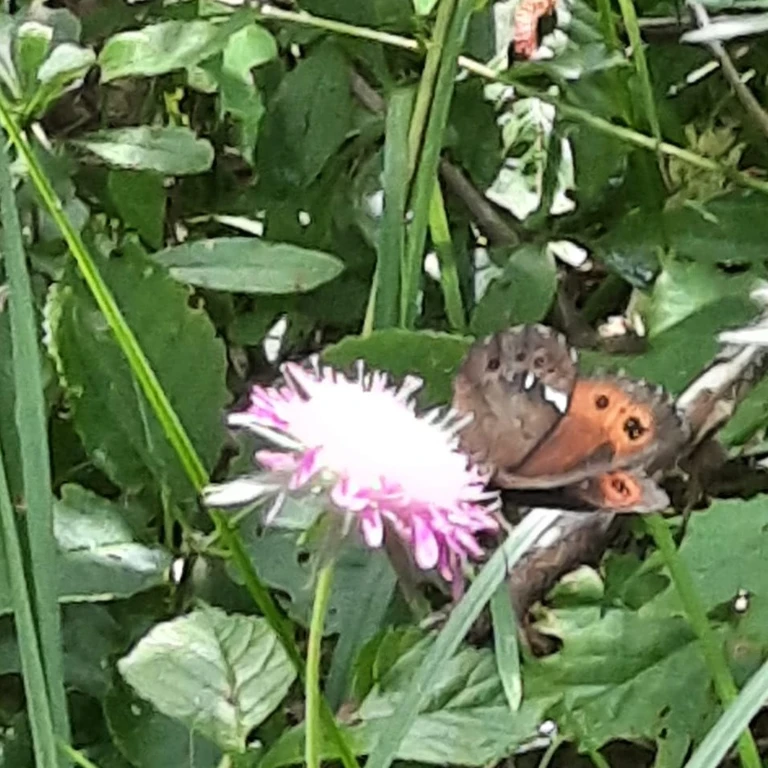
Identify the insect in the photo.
Erebia ligea
